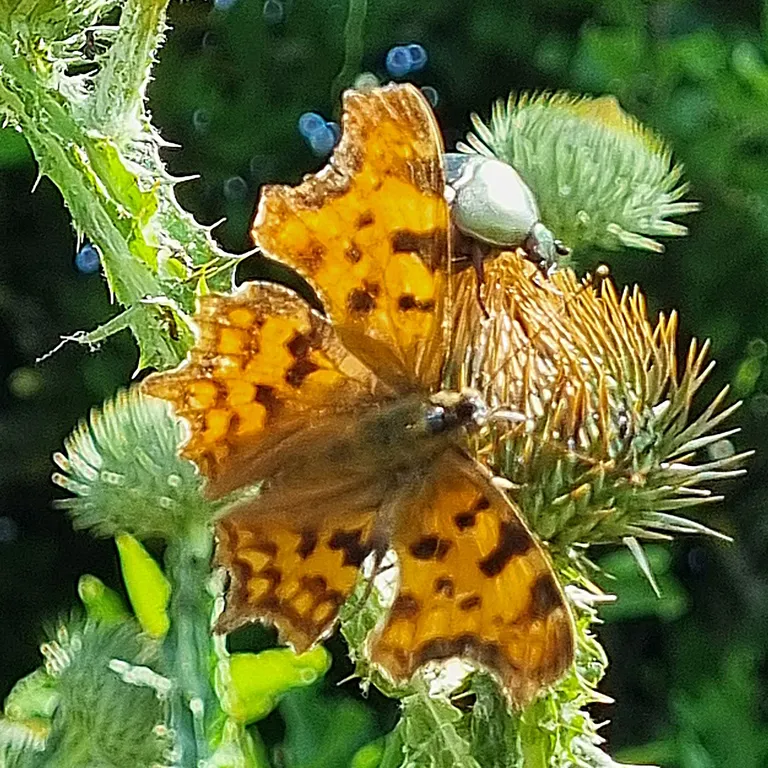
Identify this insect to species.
Polygonia c-album
